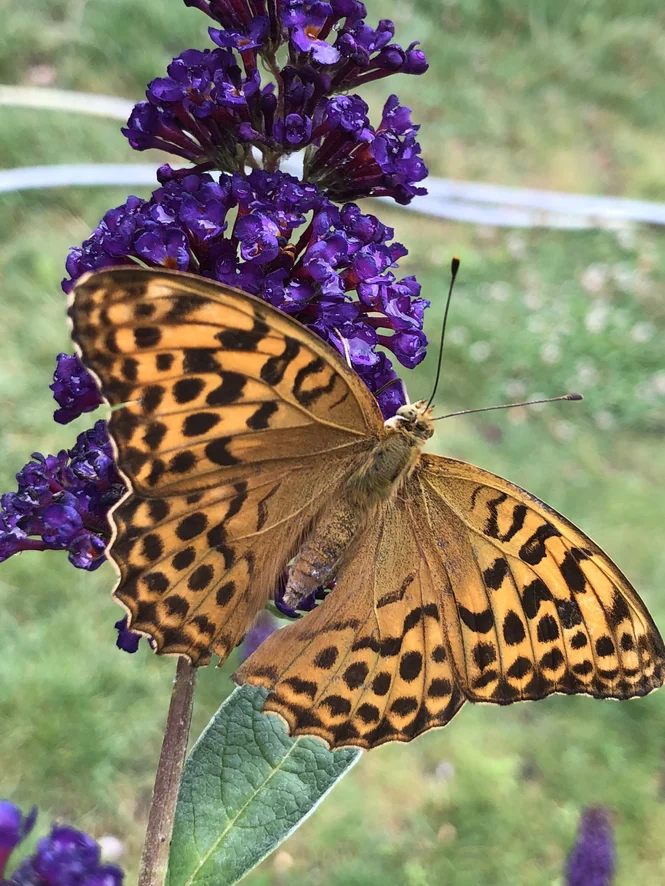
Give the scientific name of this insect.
Argynnis paphia
